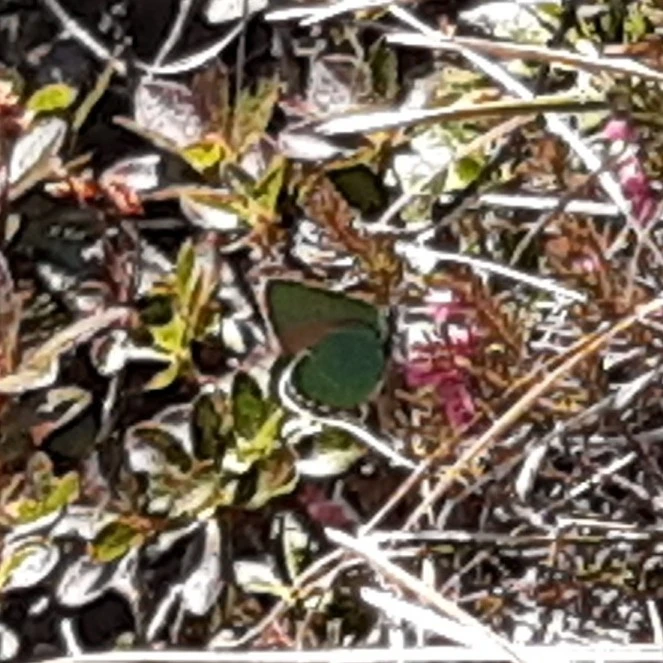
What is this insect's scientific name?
Callophrys rubi
